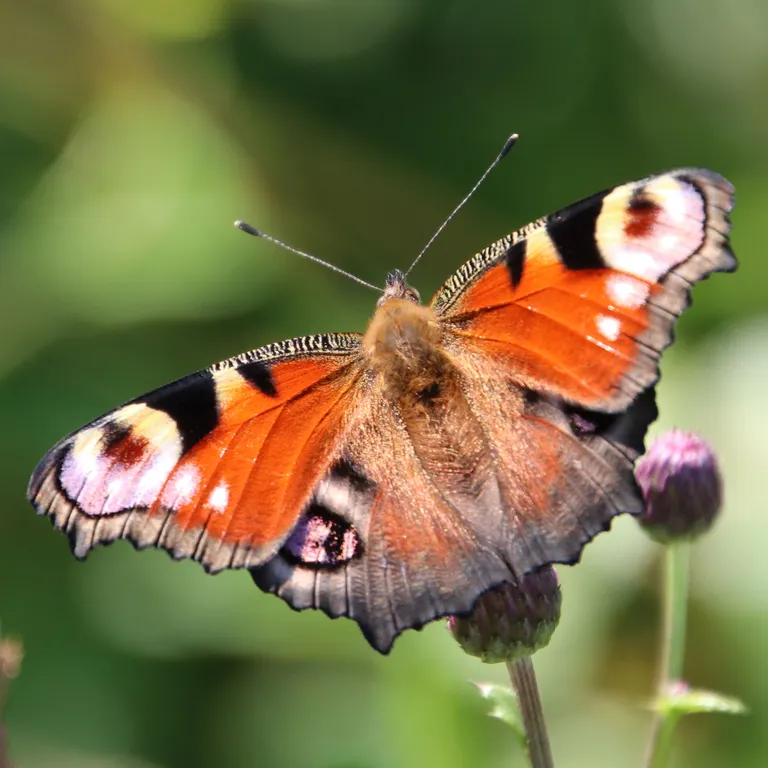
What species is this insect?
Aglais io
